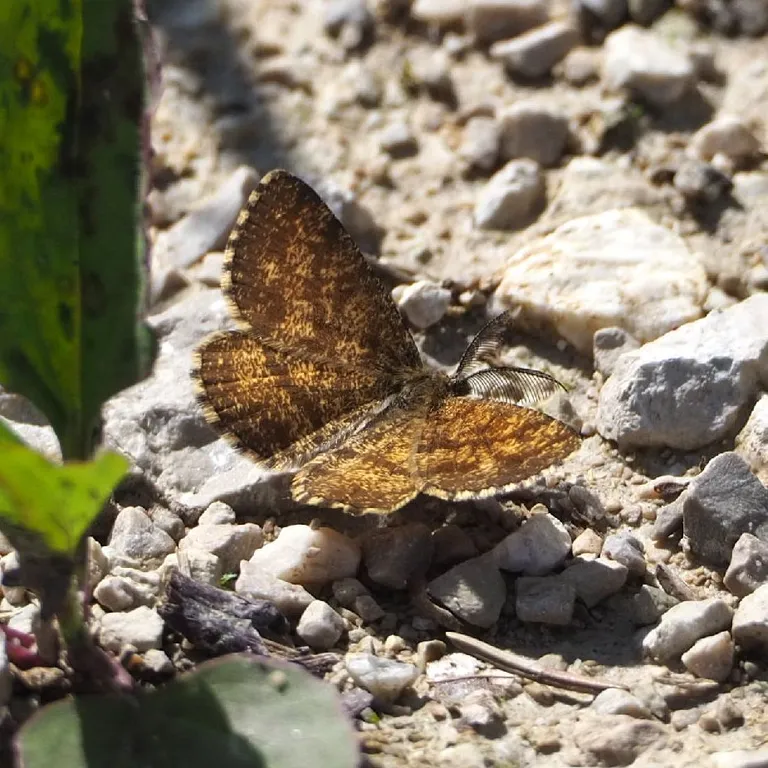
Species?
Ematurga atomaria
